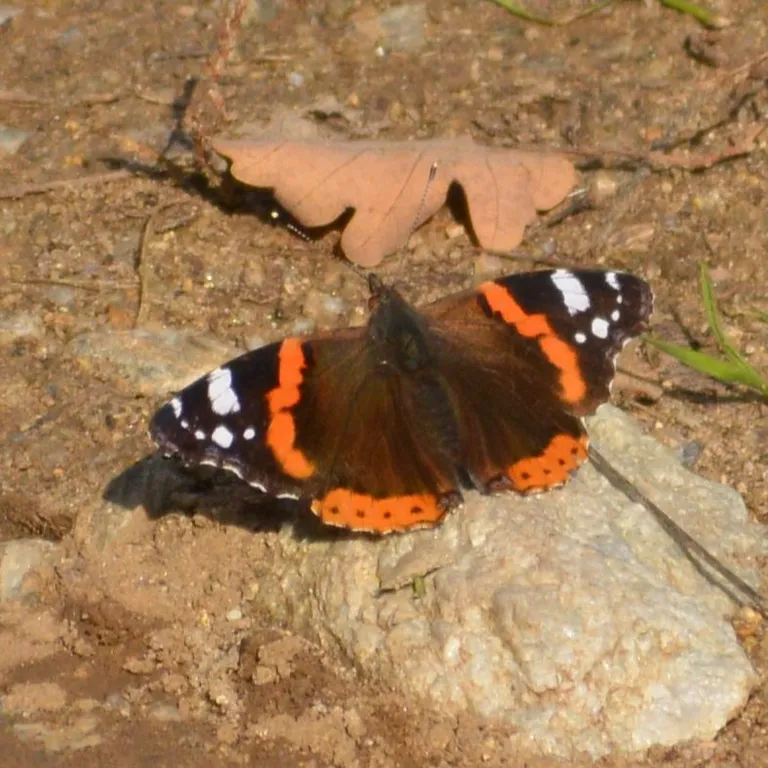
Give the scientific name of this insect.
Vanessa atalanta
